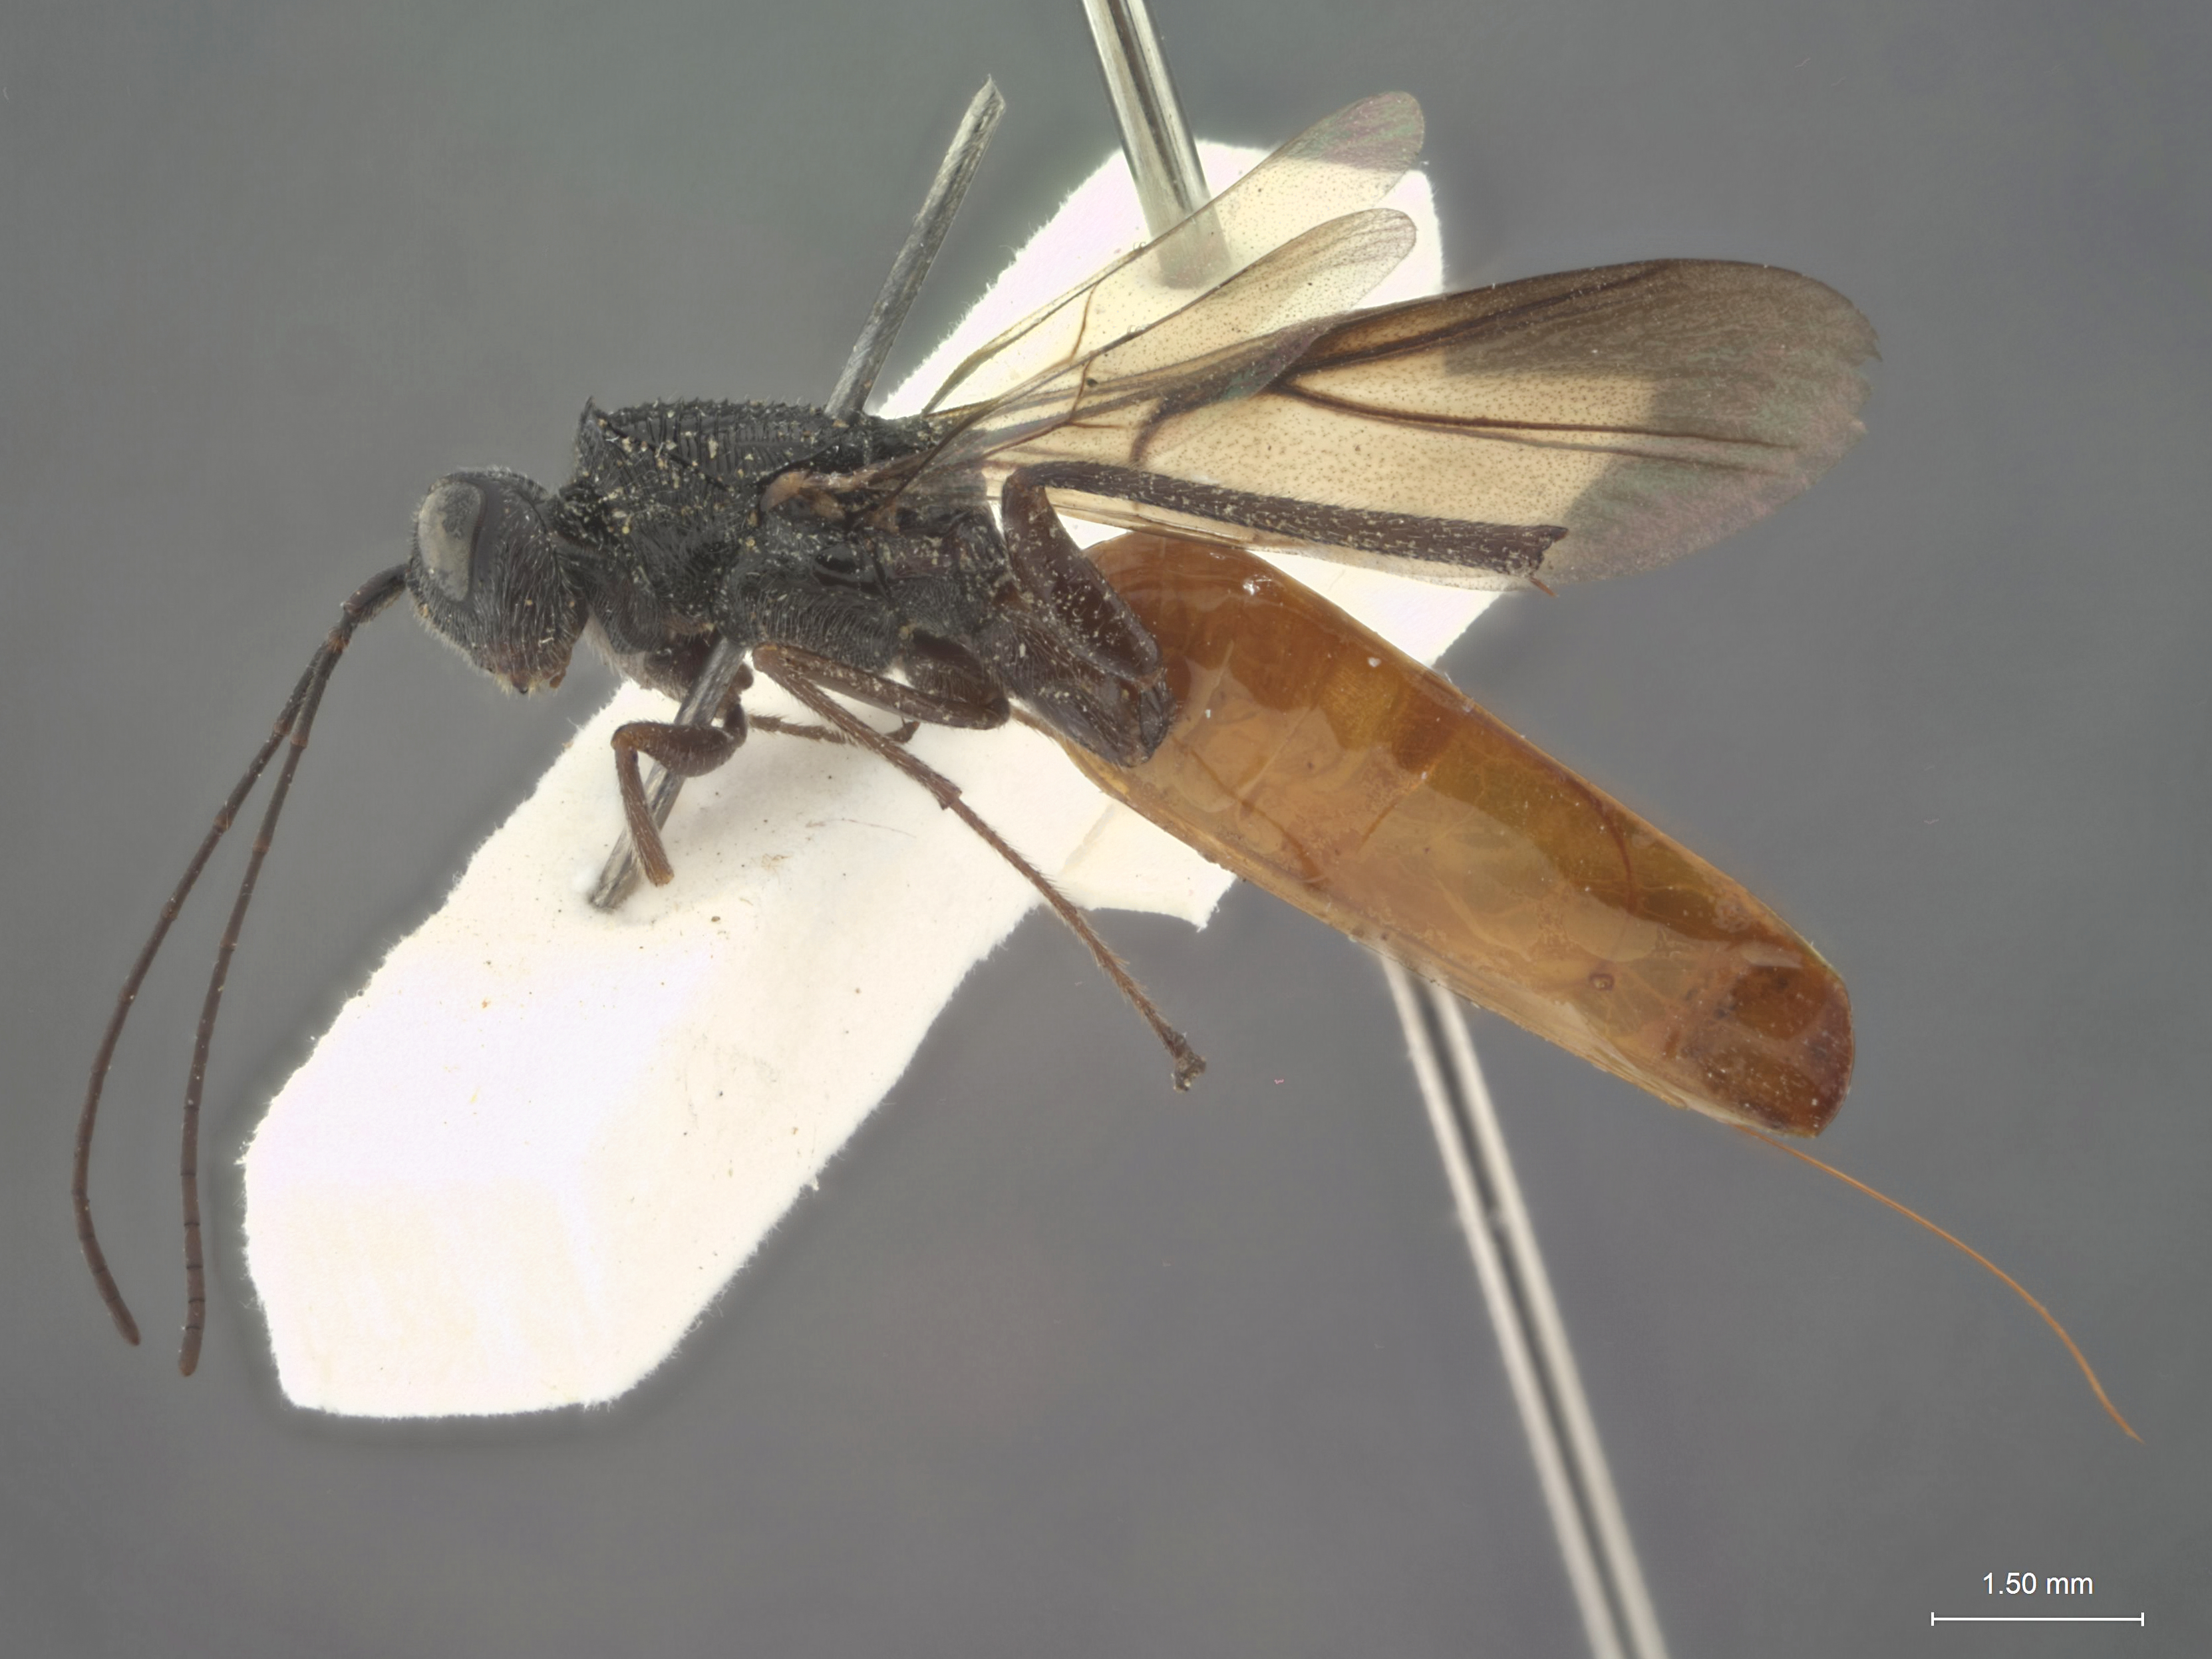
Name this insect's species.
Ibalia kirki
